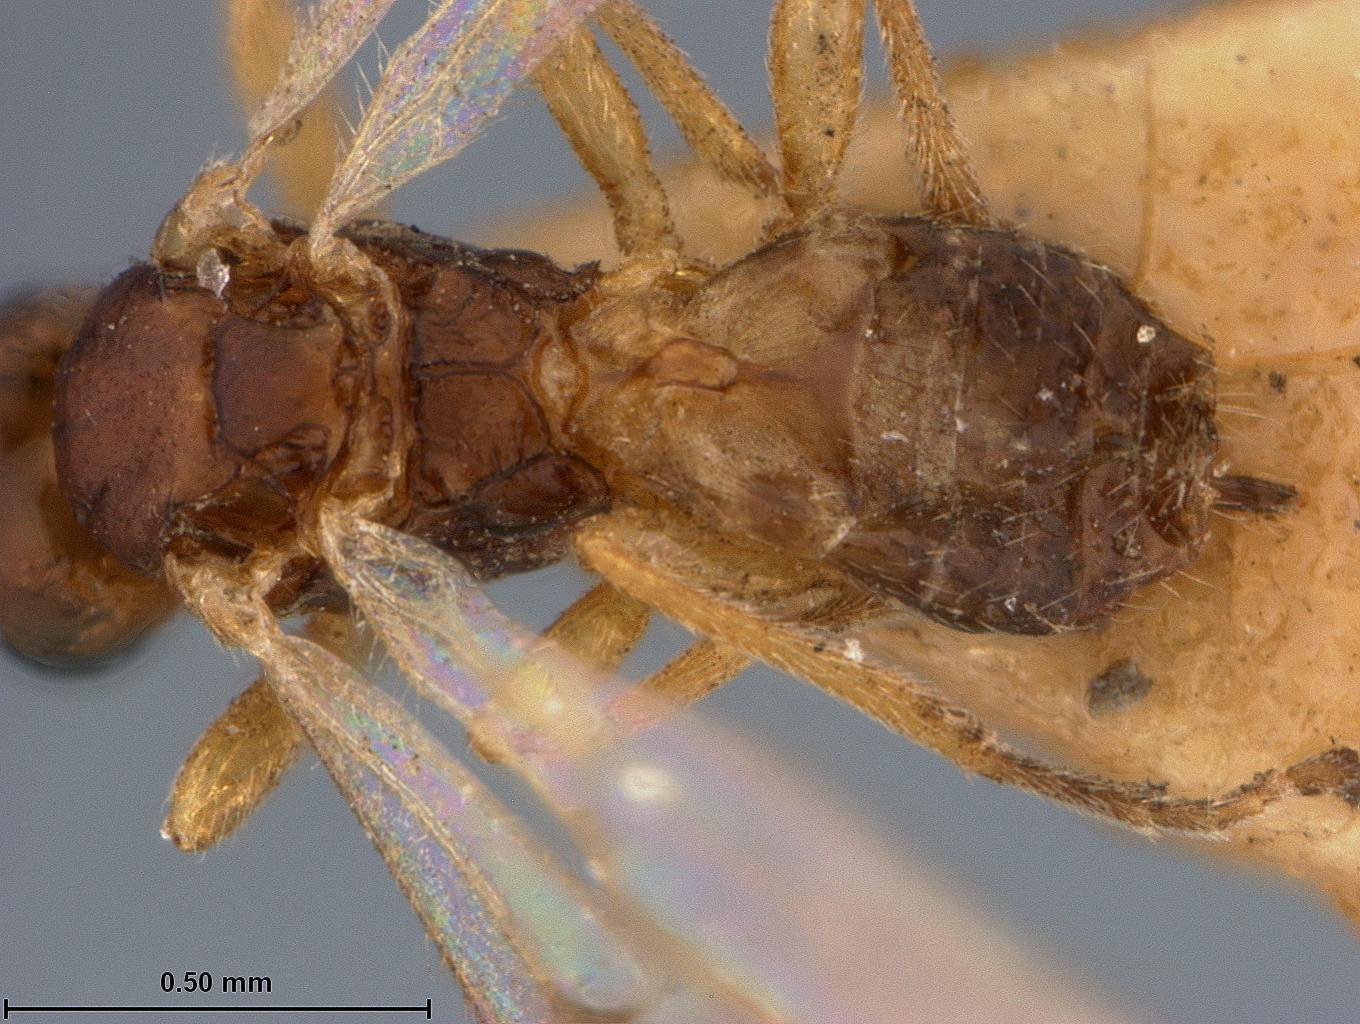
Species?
Mirax lithocolletidis
